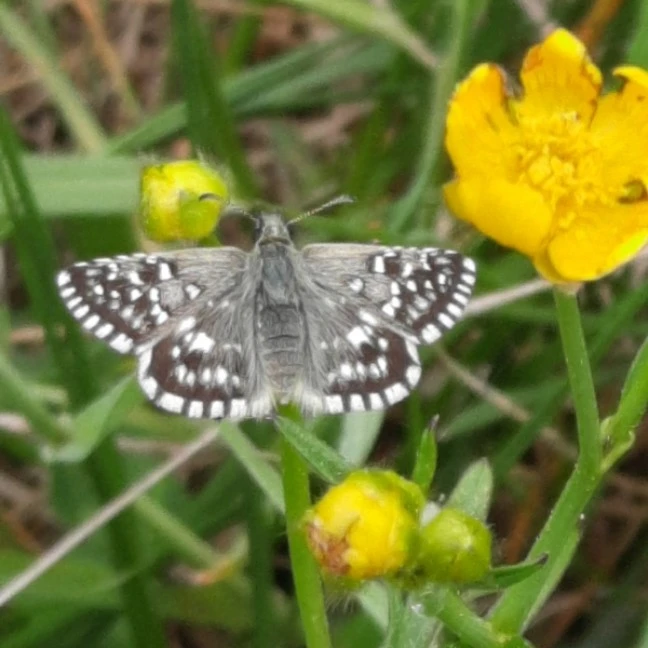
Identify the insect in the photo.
Pyrgus malvae
